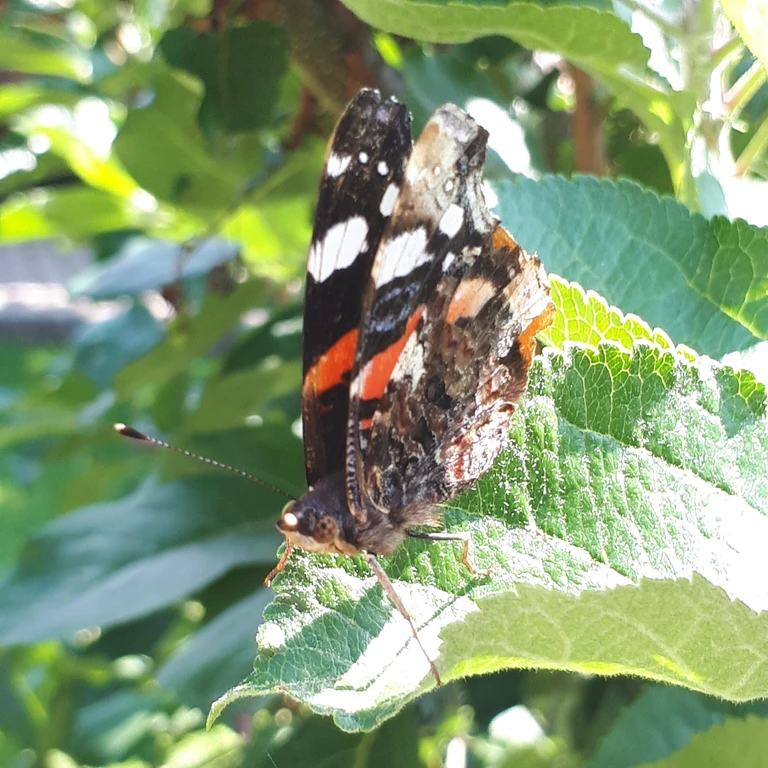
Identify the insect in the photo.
Vanessa atalanta
